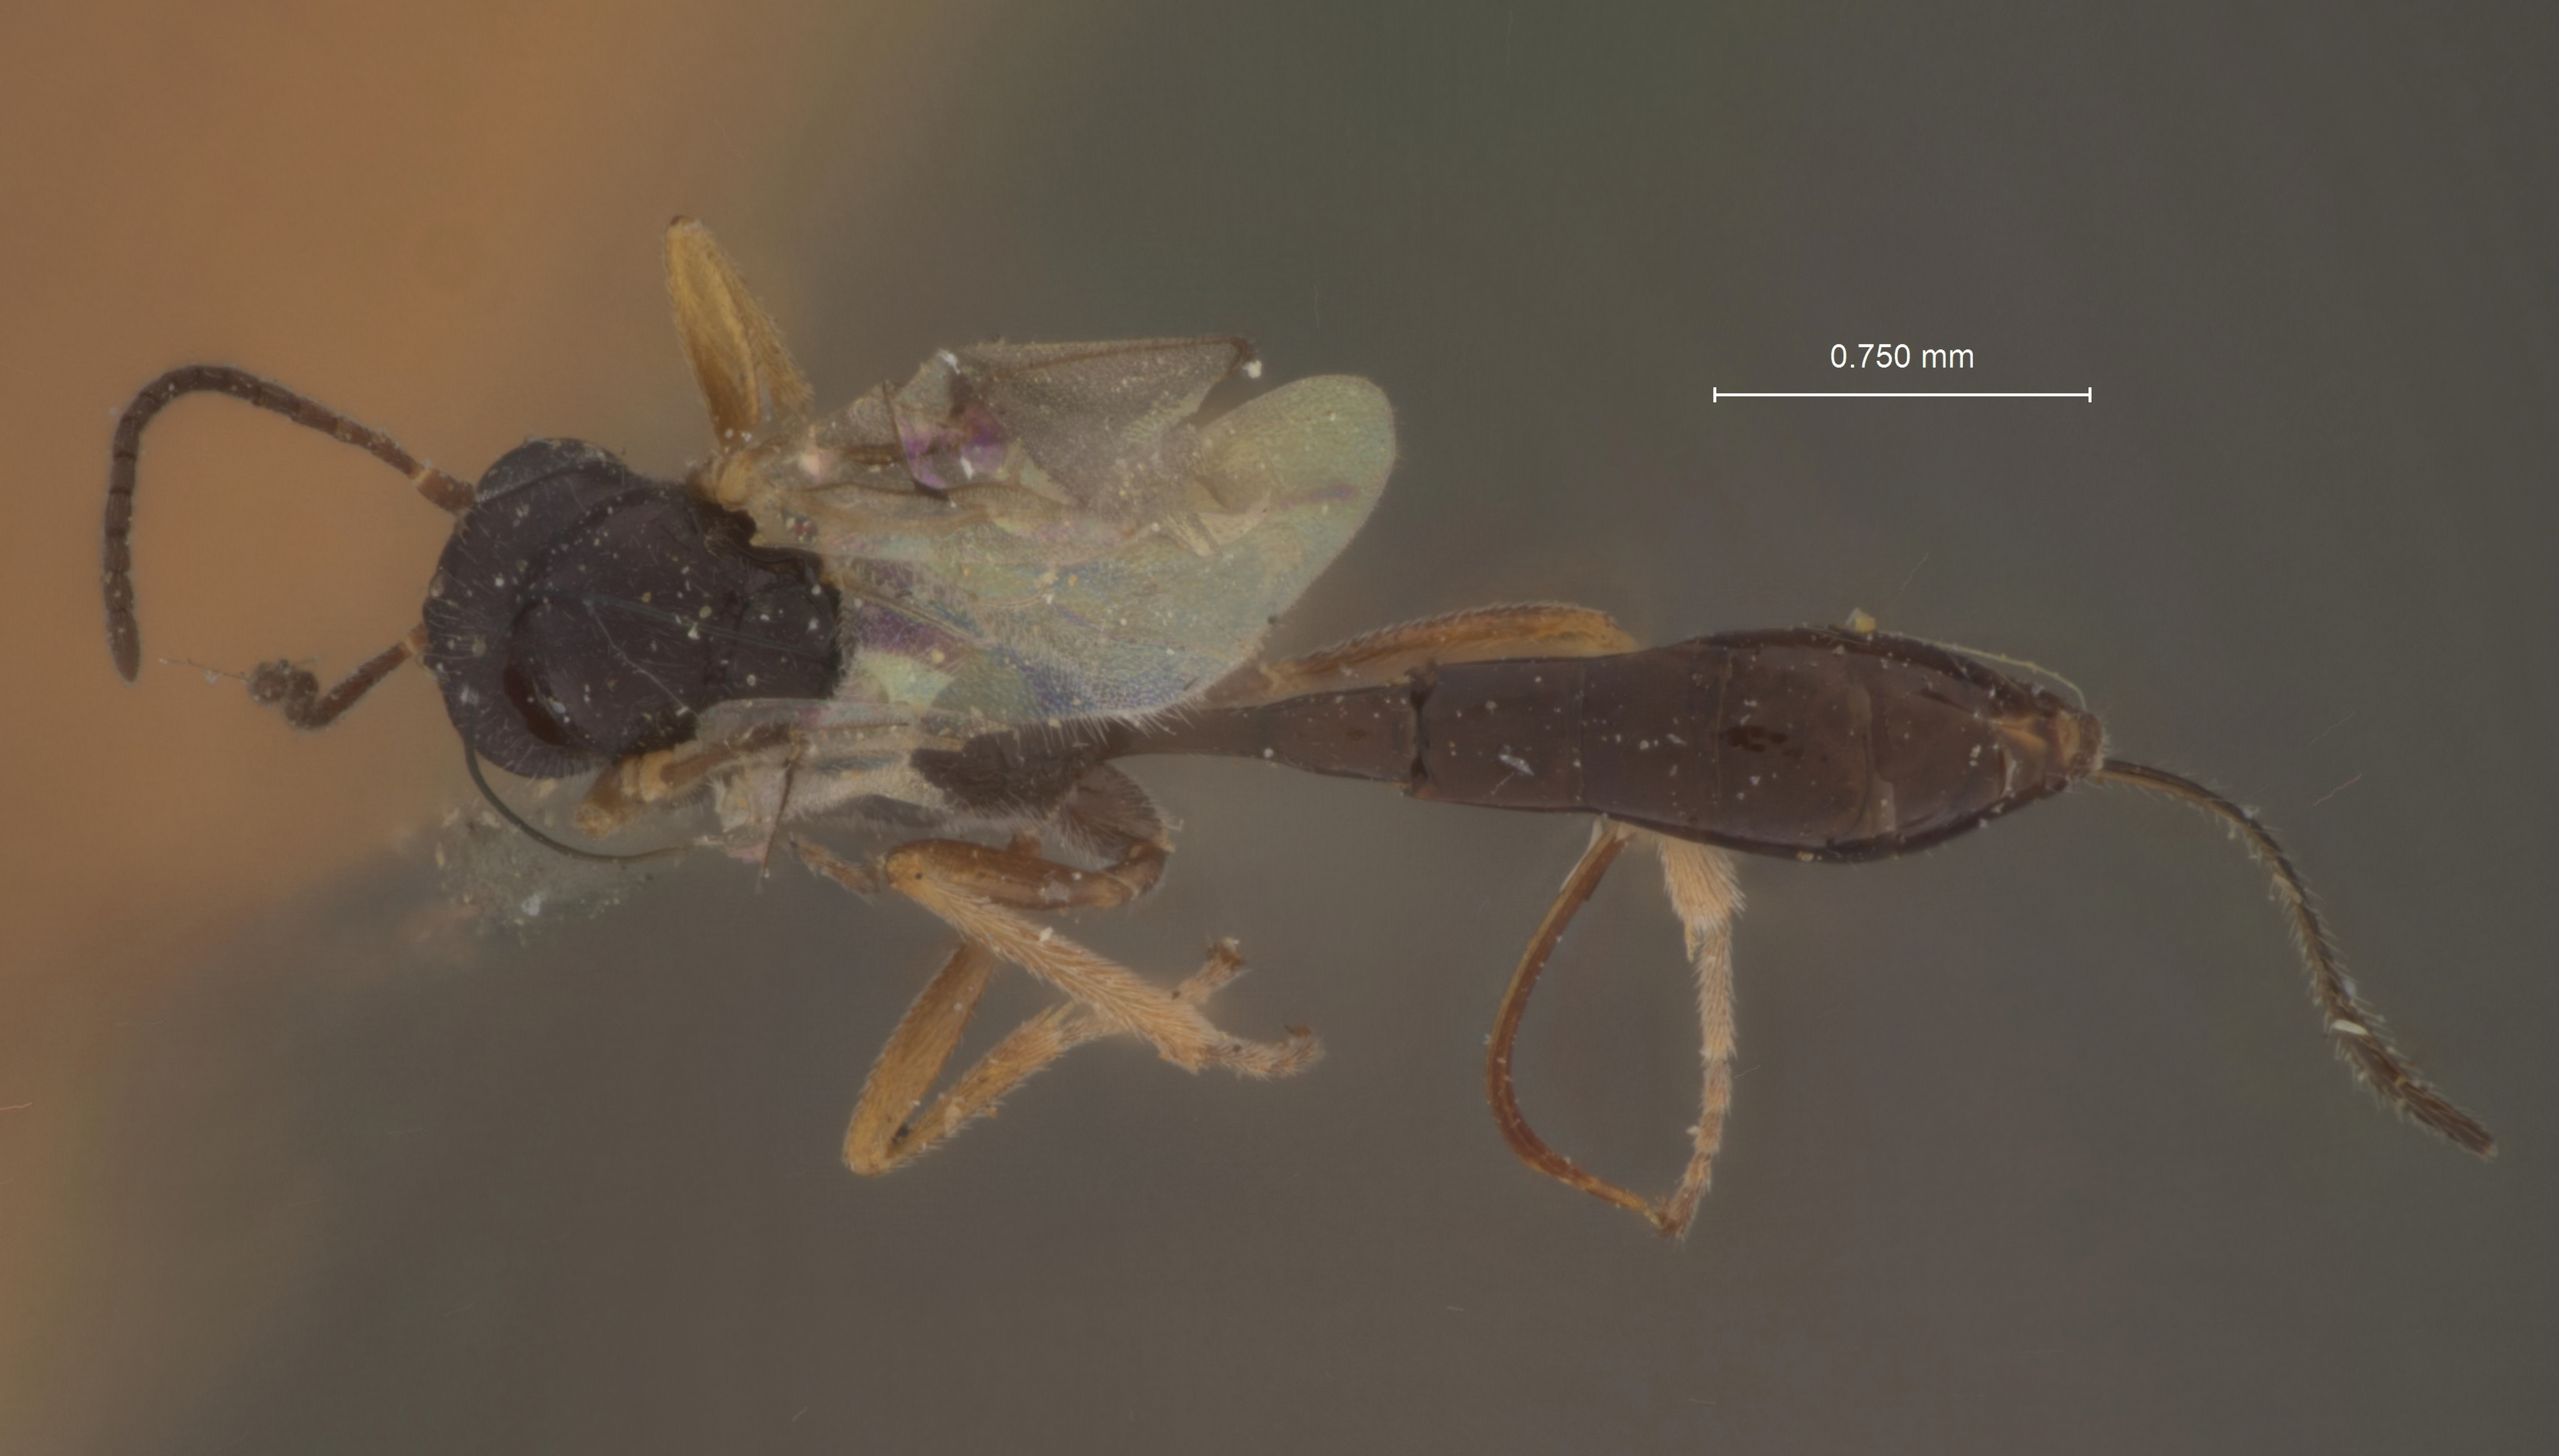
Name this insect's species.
Isurgus alaskensis
